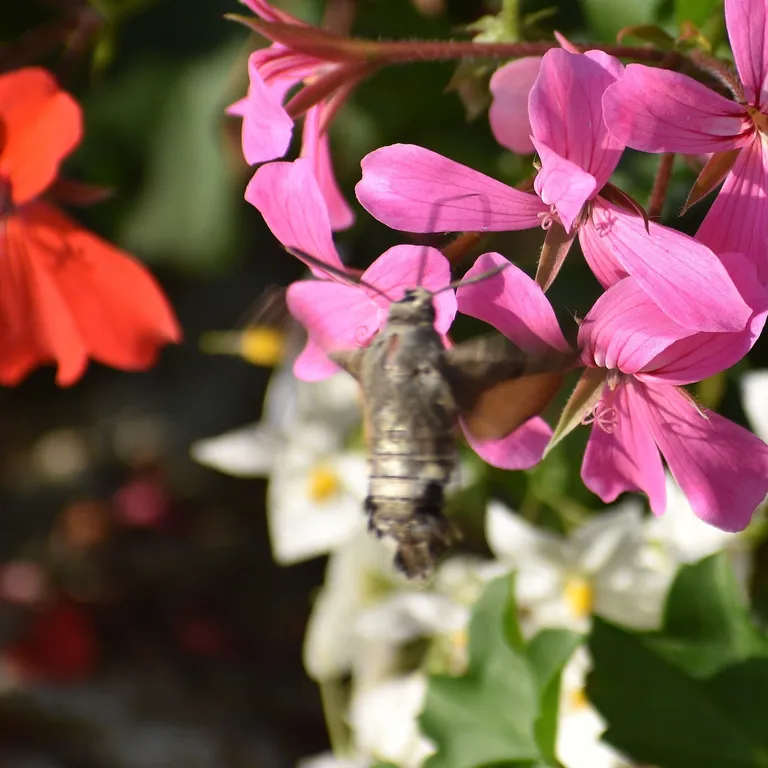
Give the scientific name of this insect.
Macroglossum stellatarum
